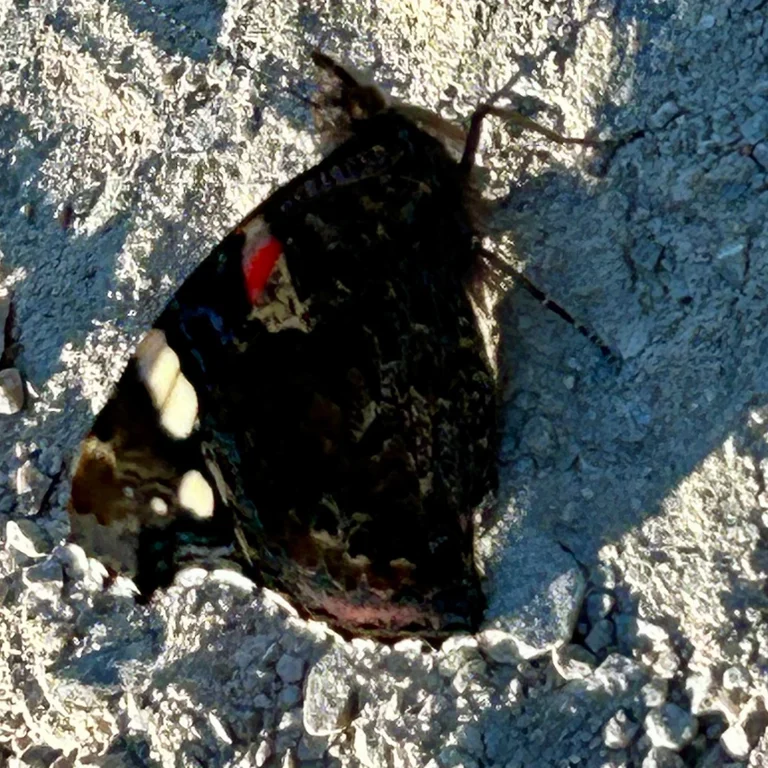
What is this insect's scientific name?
Vanessa atalanta
